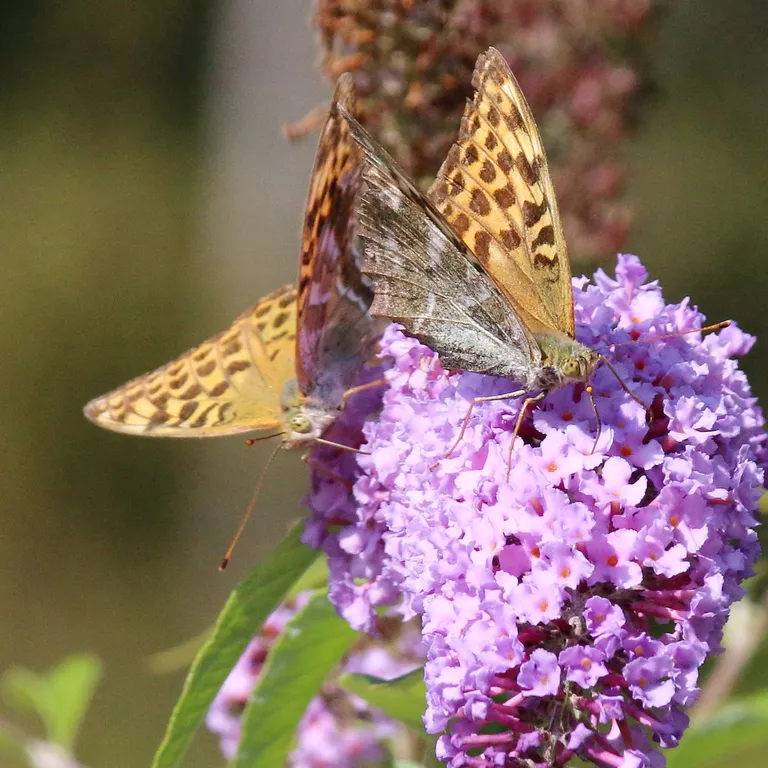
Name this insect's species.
Argynnis paphia
